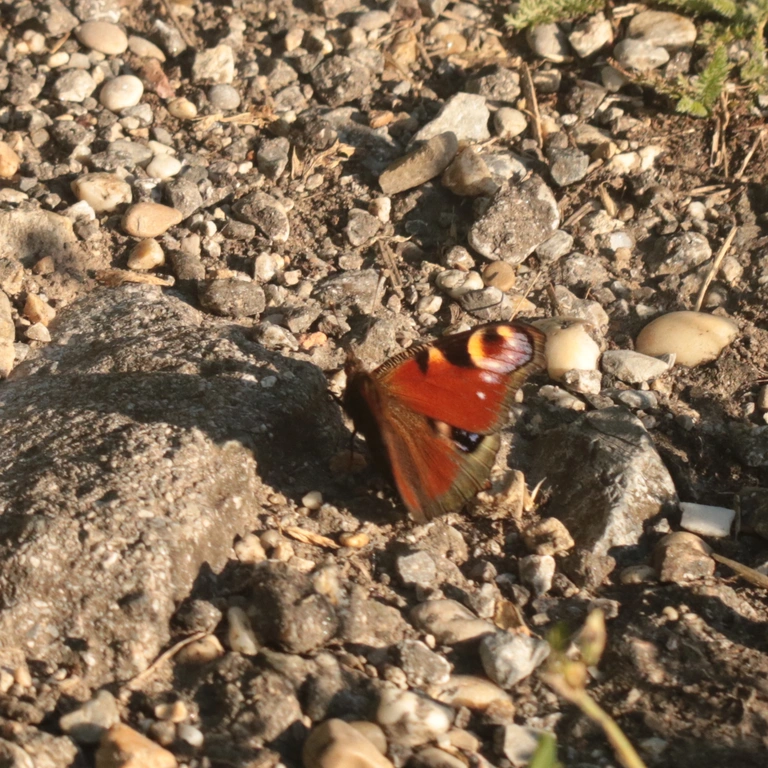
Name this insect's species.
Aglais io
